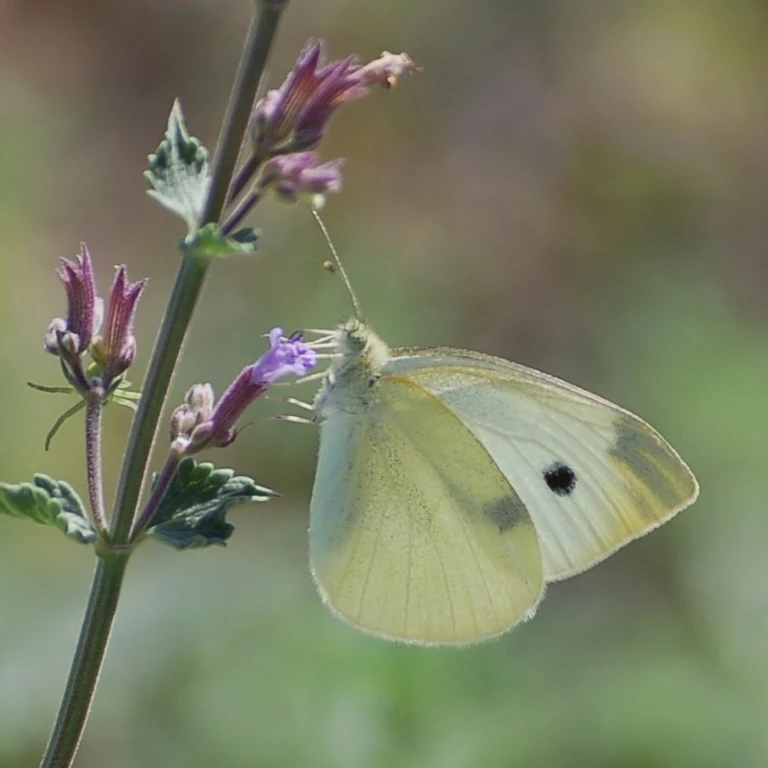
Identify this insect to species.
Pieris rapae
